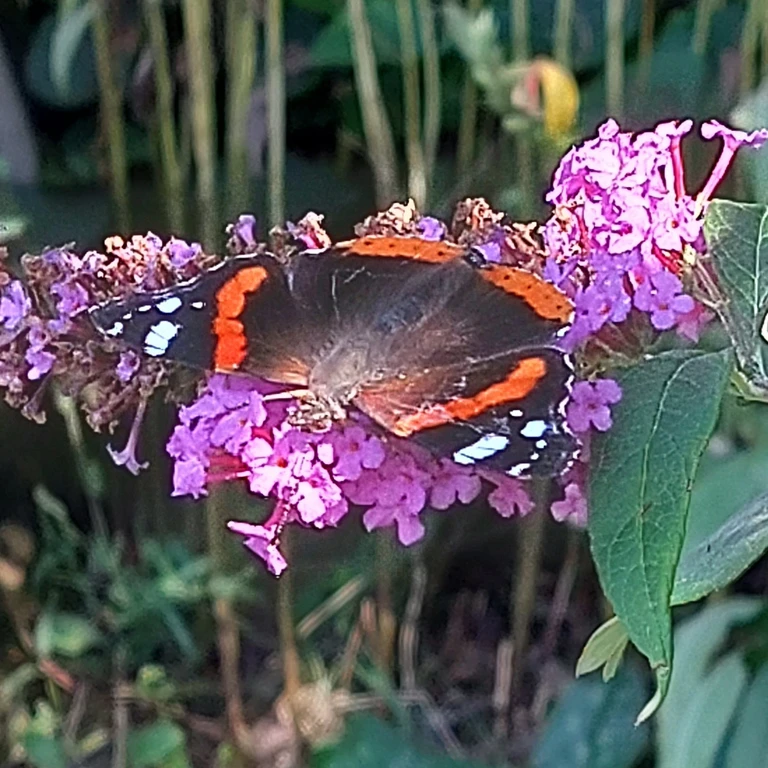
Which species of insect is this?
Vanessa atalanta
